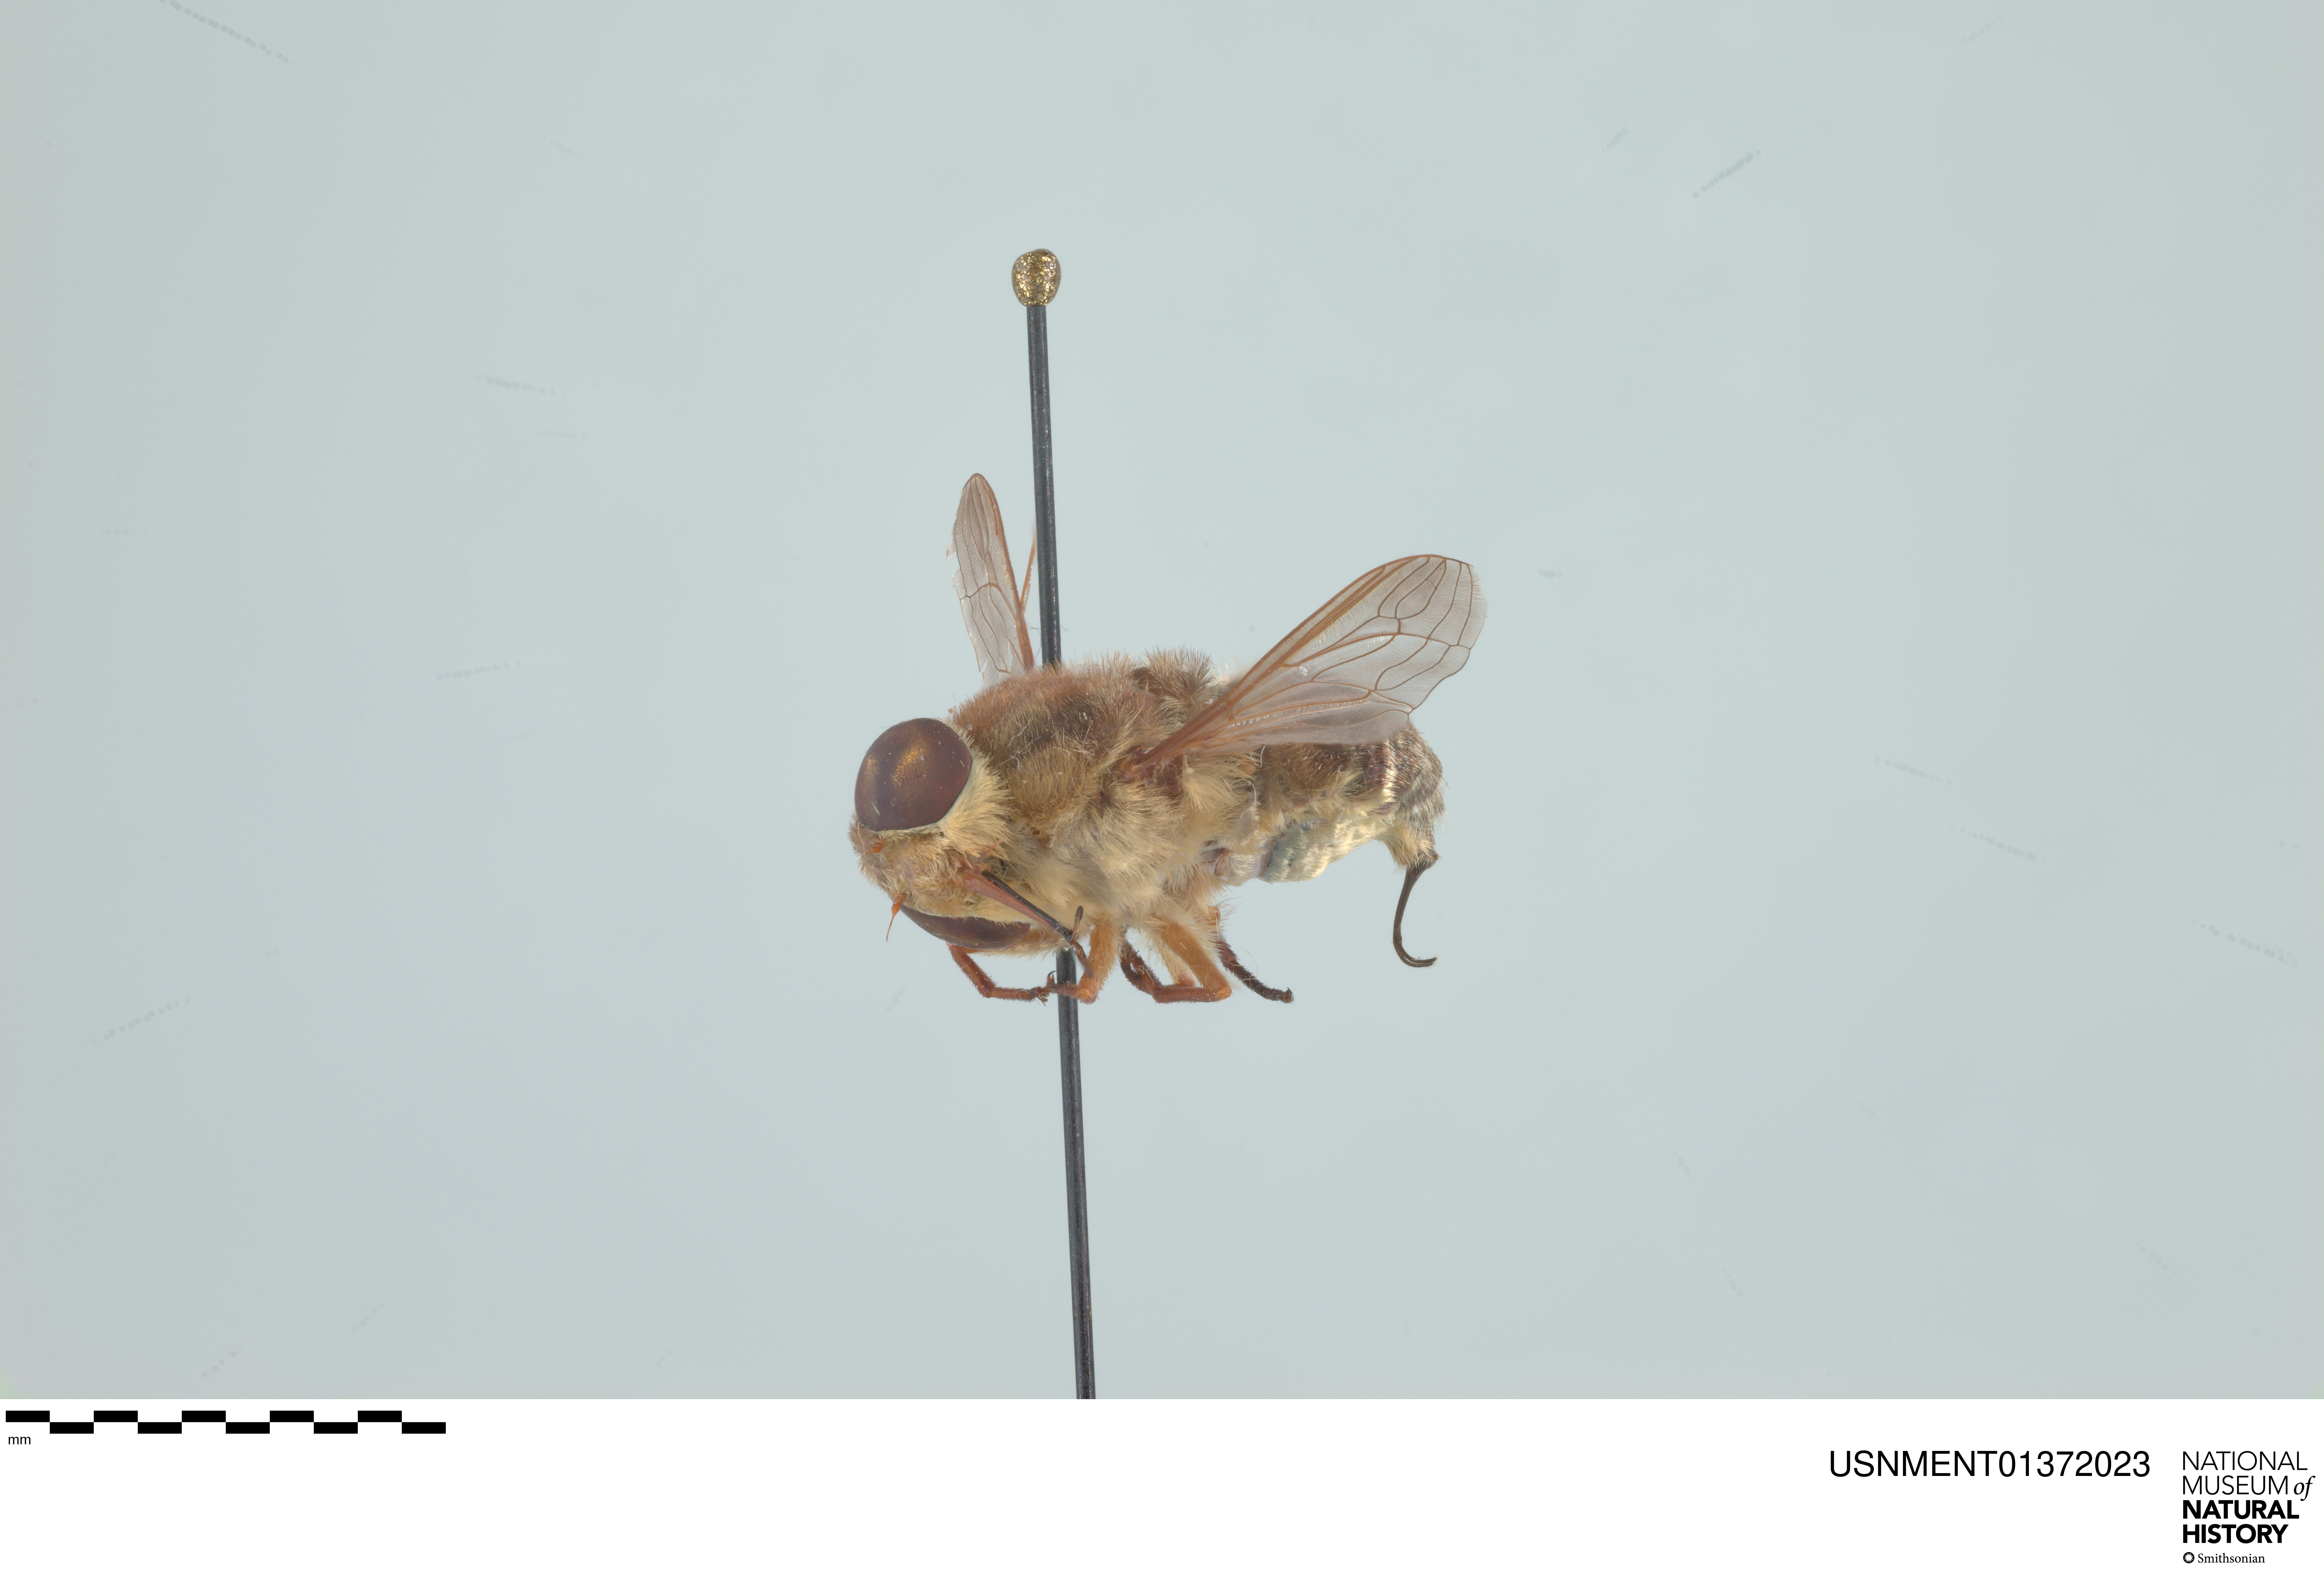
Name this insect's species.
Neorhynchocephalus volaticus
